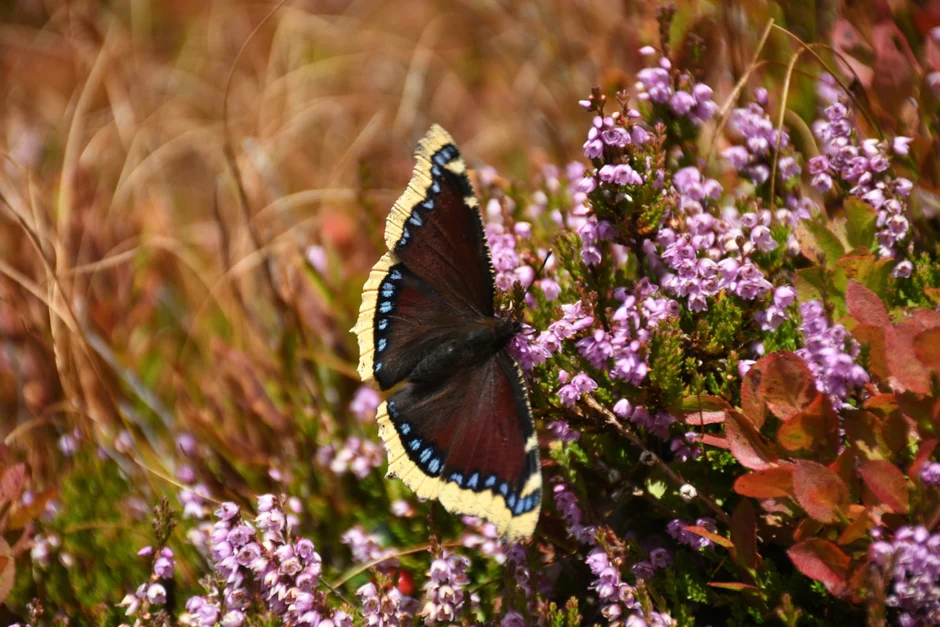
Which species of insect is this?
Nymphalis antiopa
